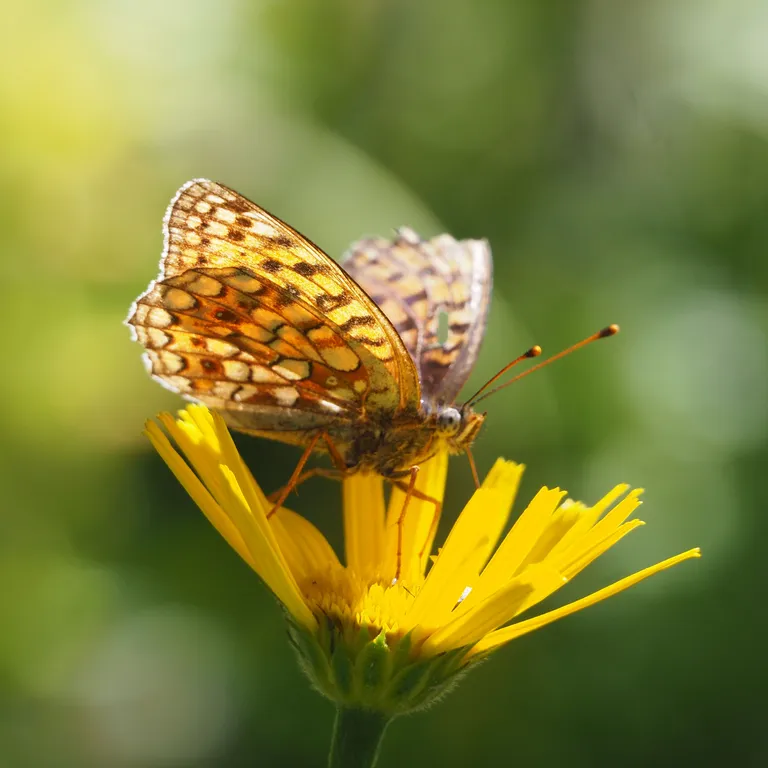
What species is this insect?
Fabriciana niobe
